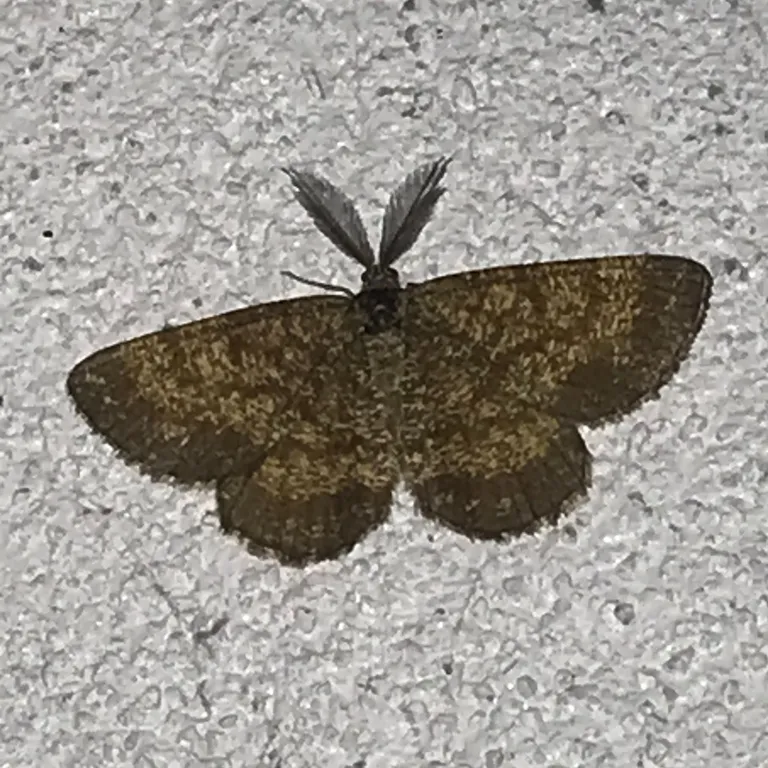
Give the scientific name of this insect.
Ematurga atomaria
